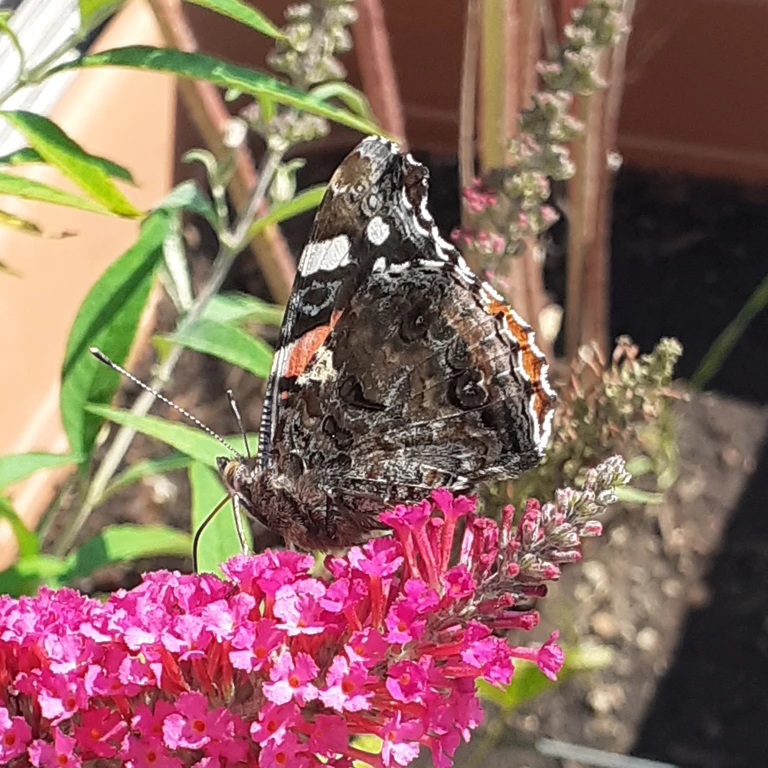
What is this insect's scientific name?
Vanessa atalanta
